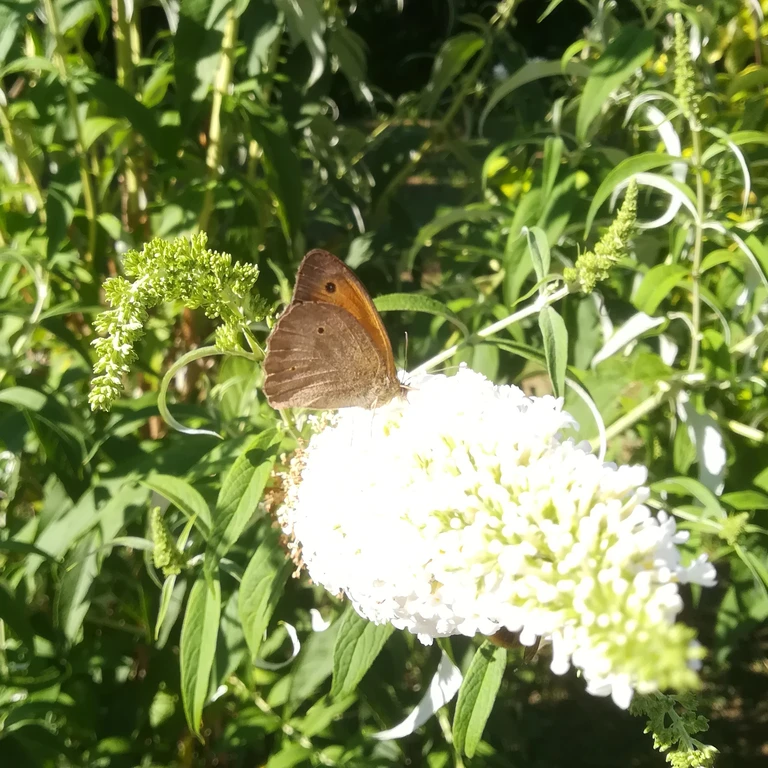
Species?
Maniola jurtina
